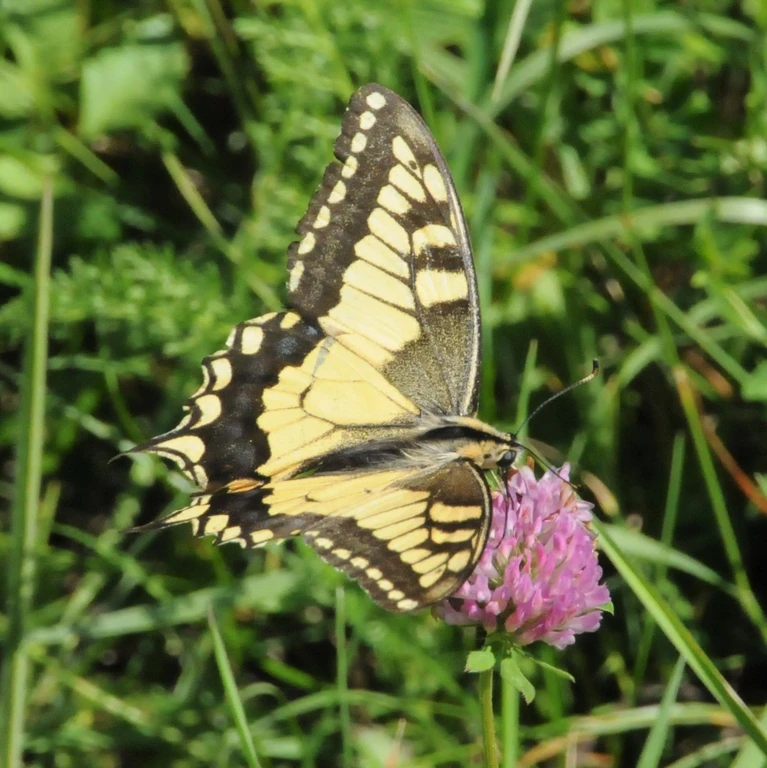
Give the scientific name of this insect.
Papilio machaon
